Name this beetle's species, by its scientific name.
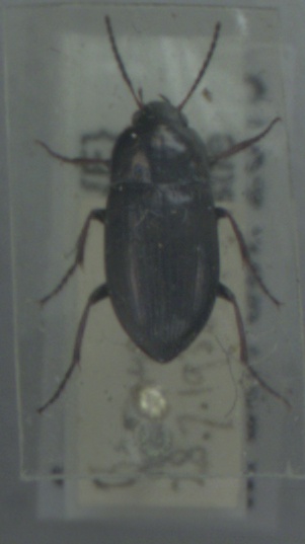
Amara plebeja
